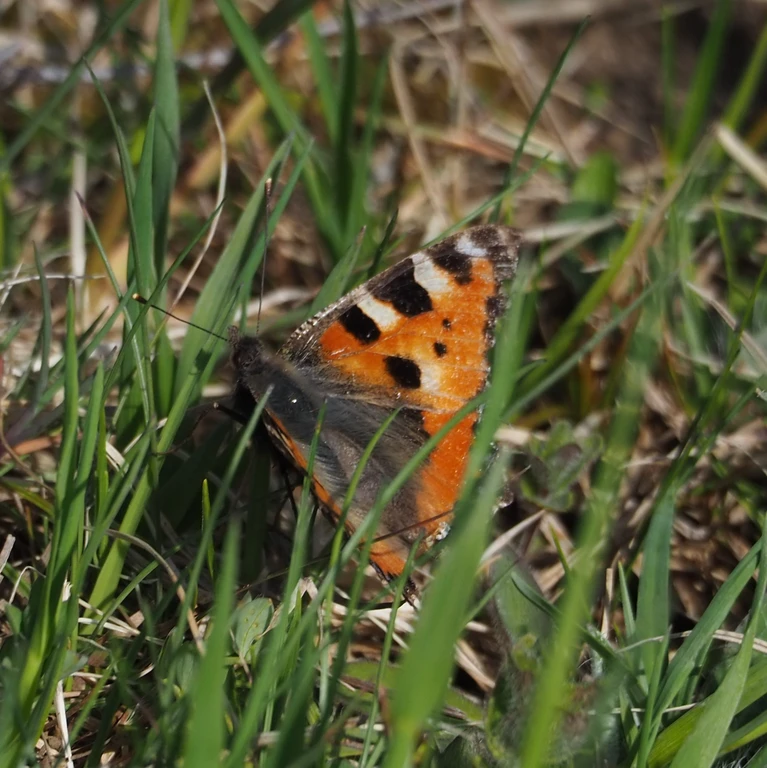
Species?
Aglais urticae
